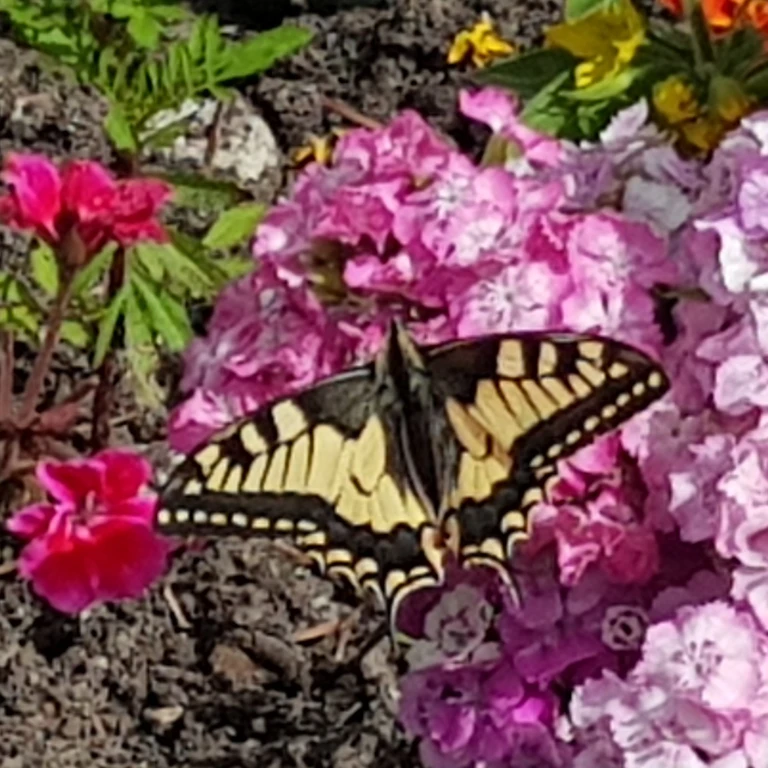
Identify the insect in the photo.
Papilio machaon
